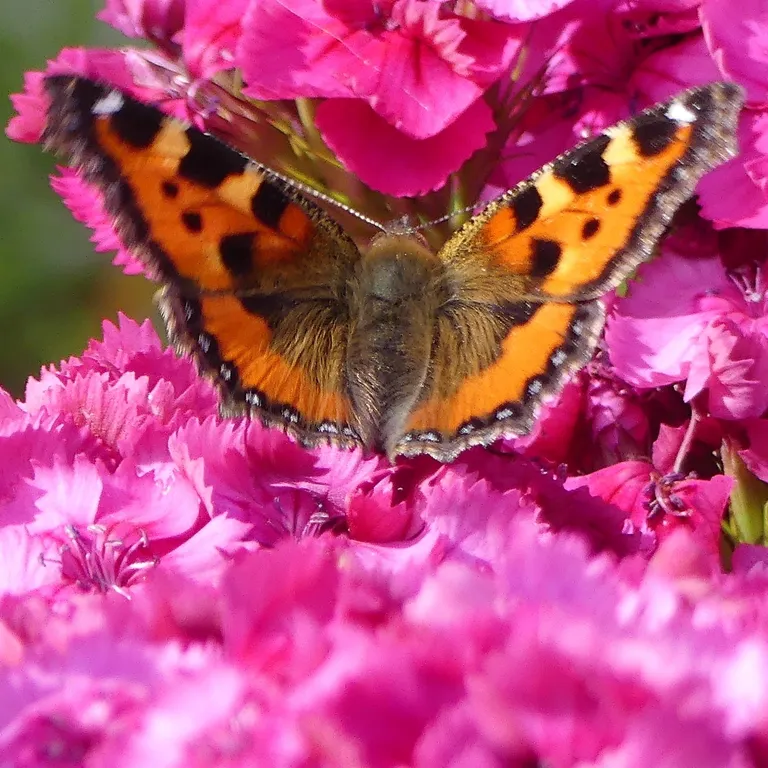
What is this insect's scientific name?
Aglais urticae
